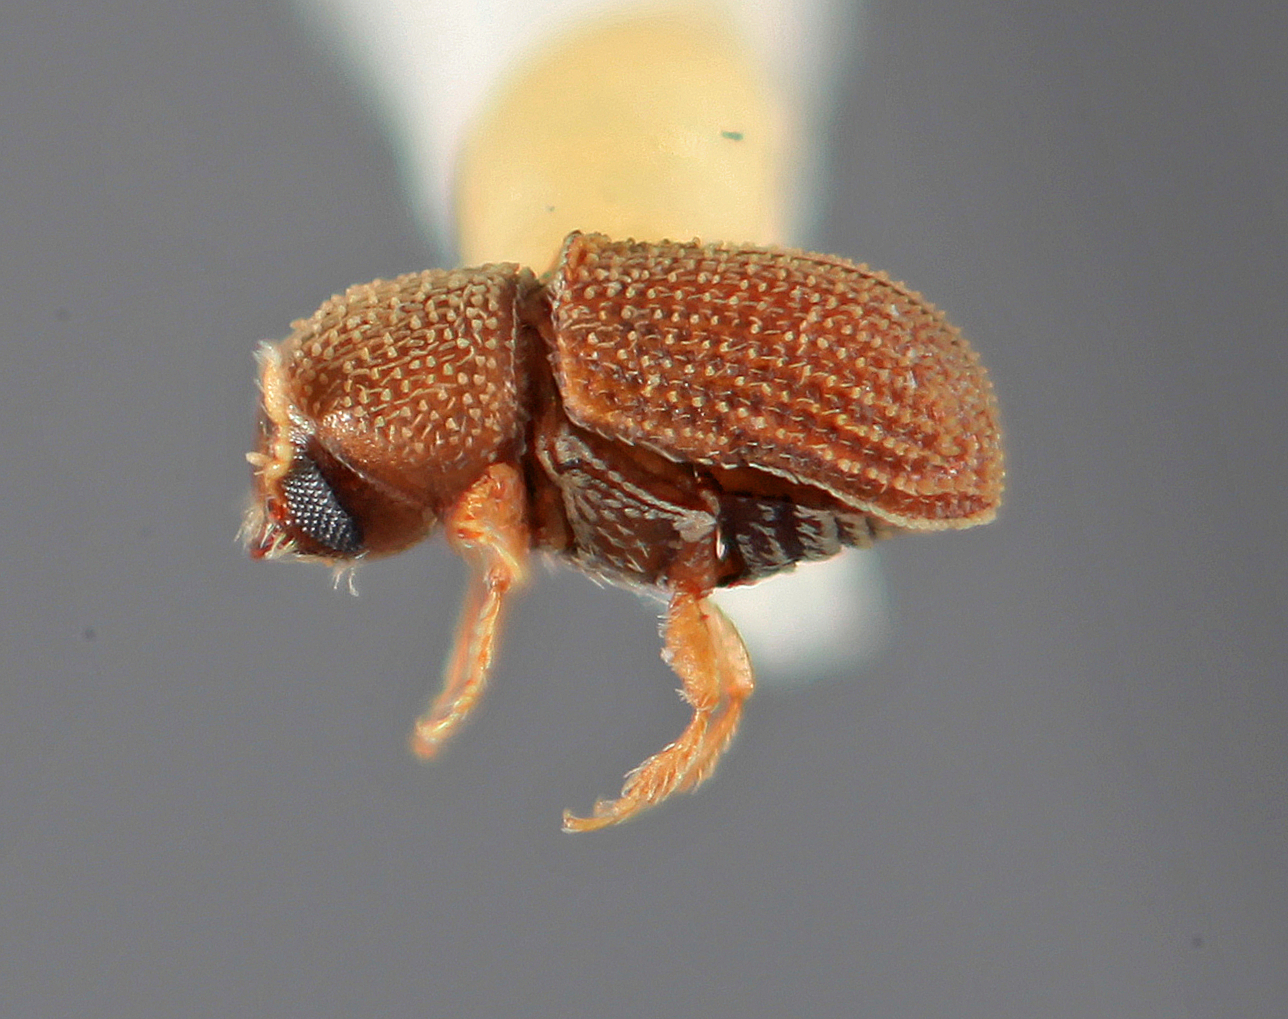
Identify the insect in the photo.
Liparthrum americanum
